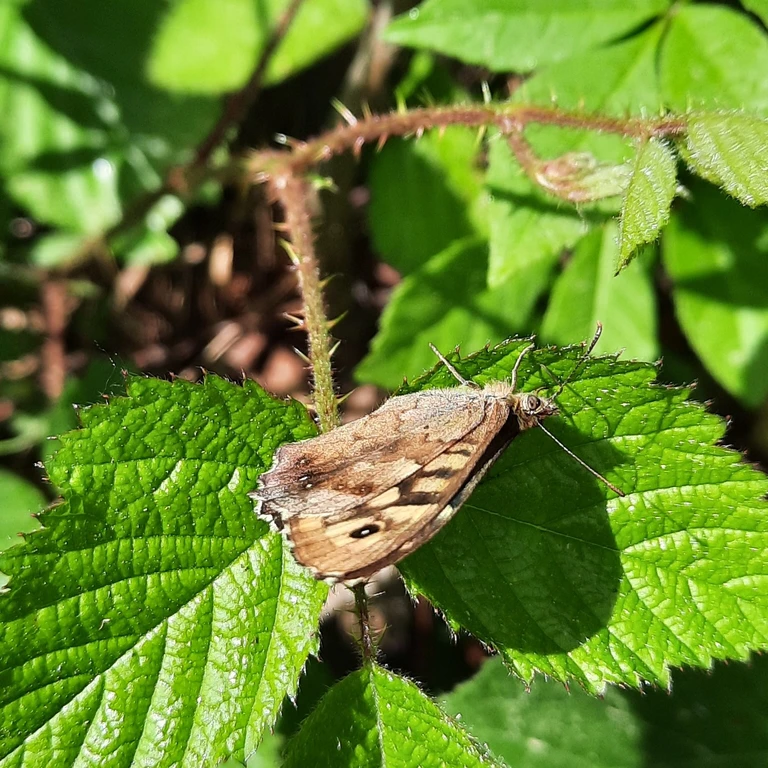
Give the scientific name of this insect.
Pararge aegeria
